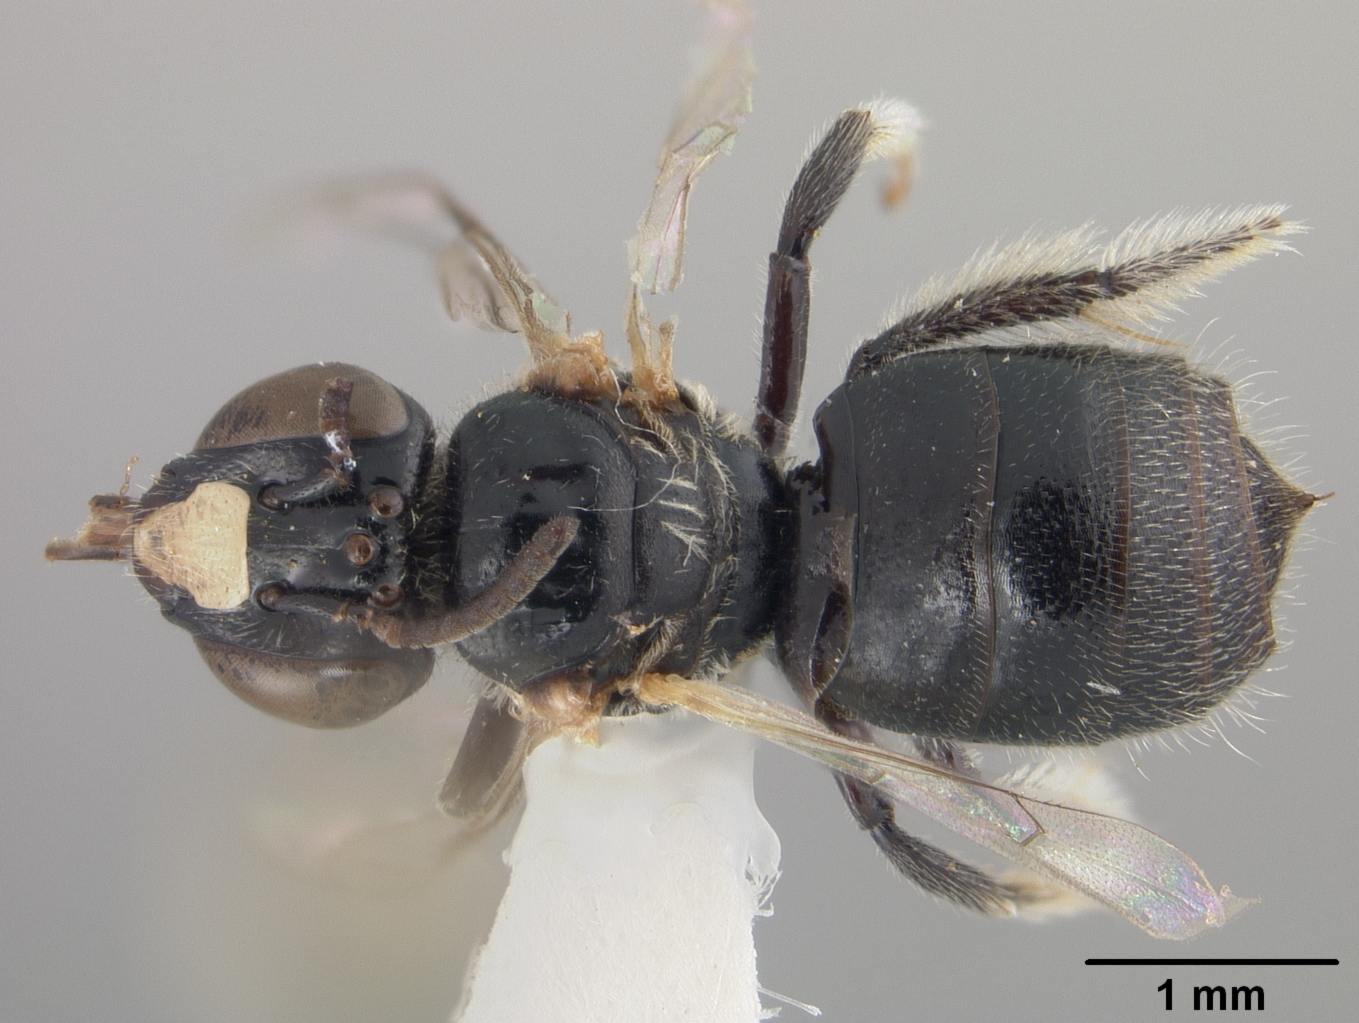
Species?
Allodape diminuta
